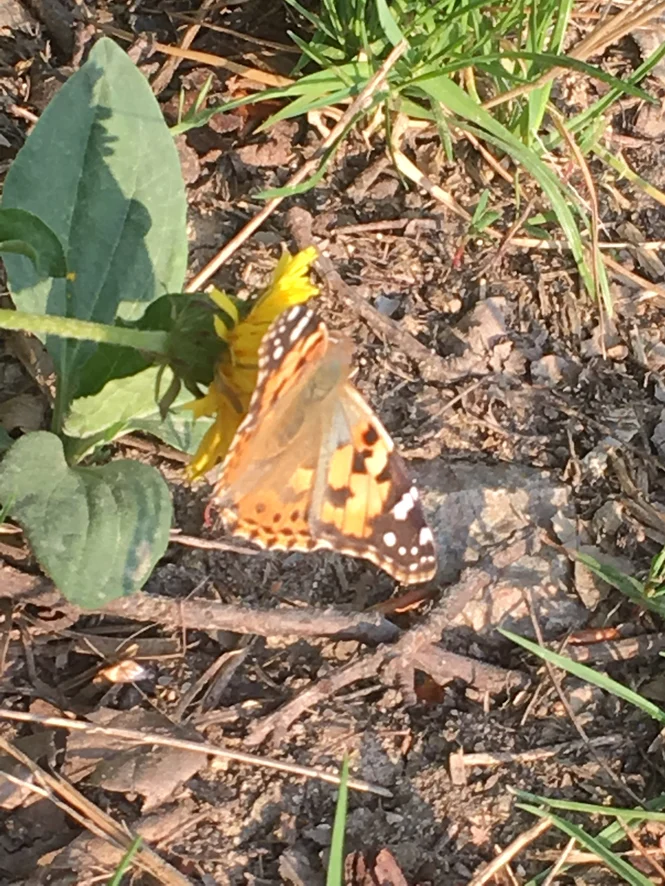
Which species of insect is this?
Vanessa cardui
